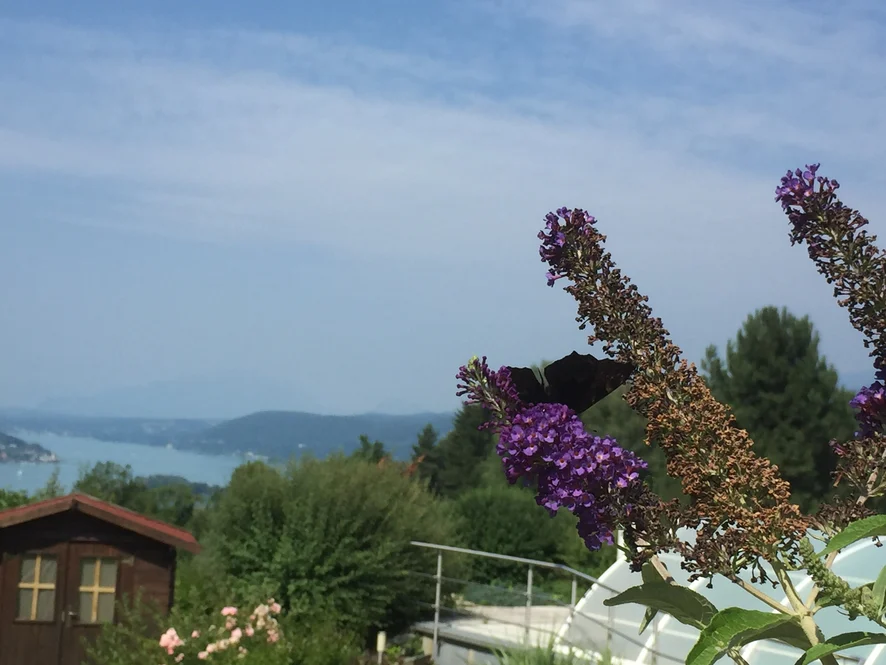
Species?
Aglais io
